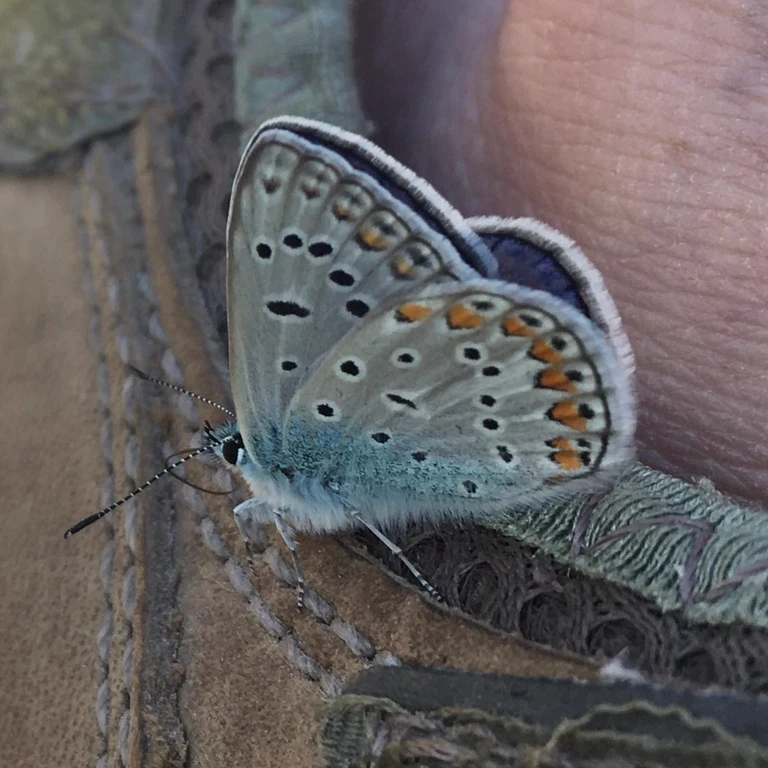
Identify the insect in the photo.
Polyommatus icarus
